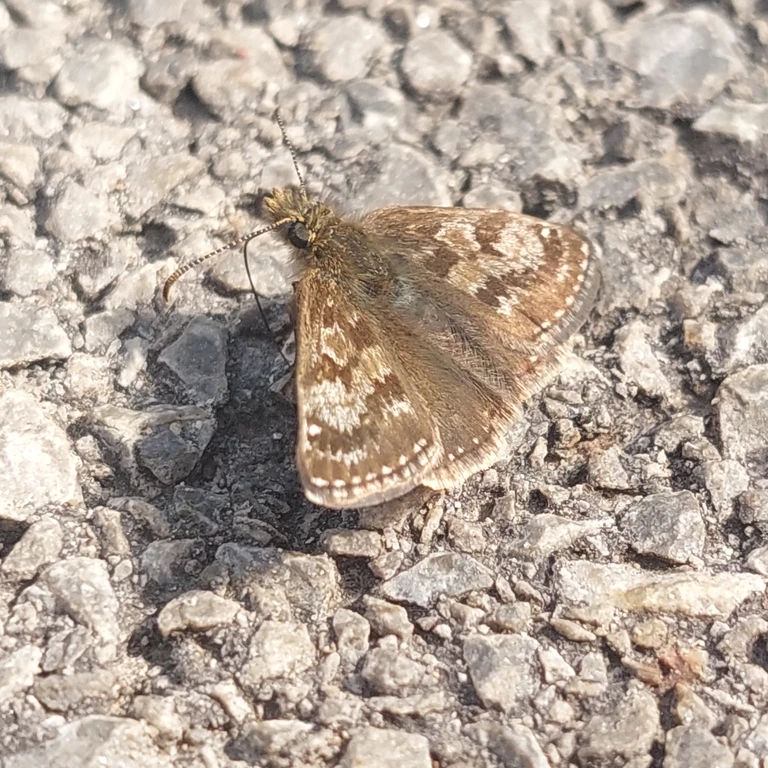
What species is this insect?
Erynnis tages
